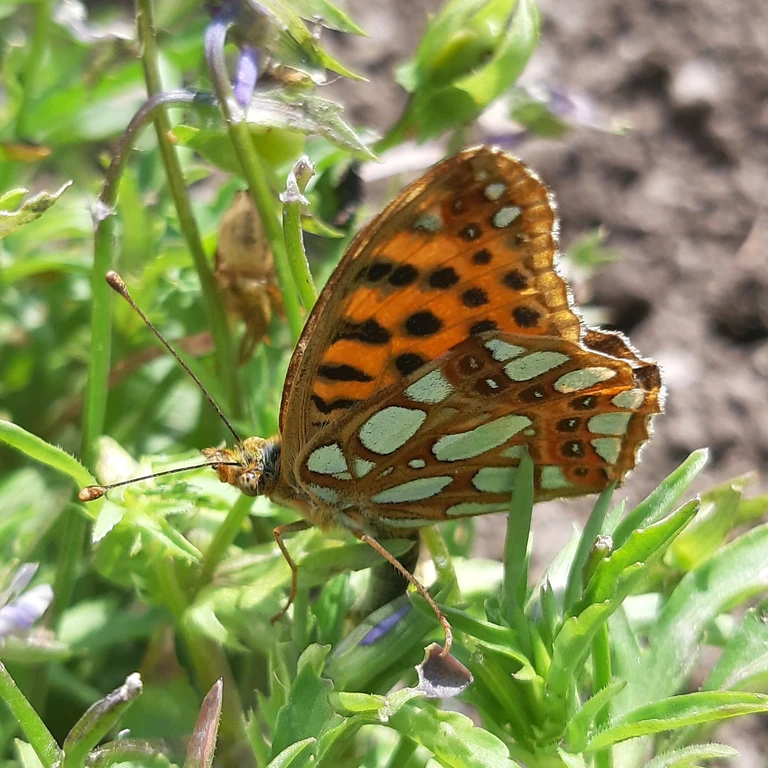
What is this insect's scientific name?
Issoria lathonia
